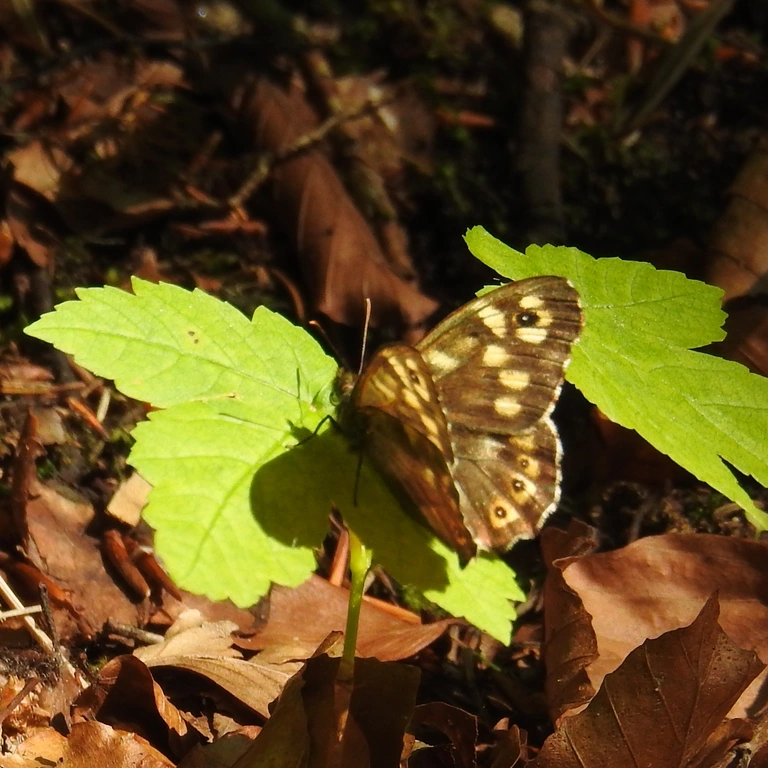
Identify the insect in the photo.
Pararge aegeria
